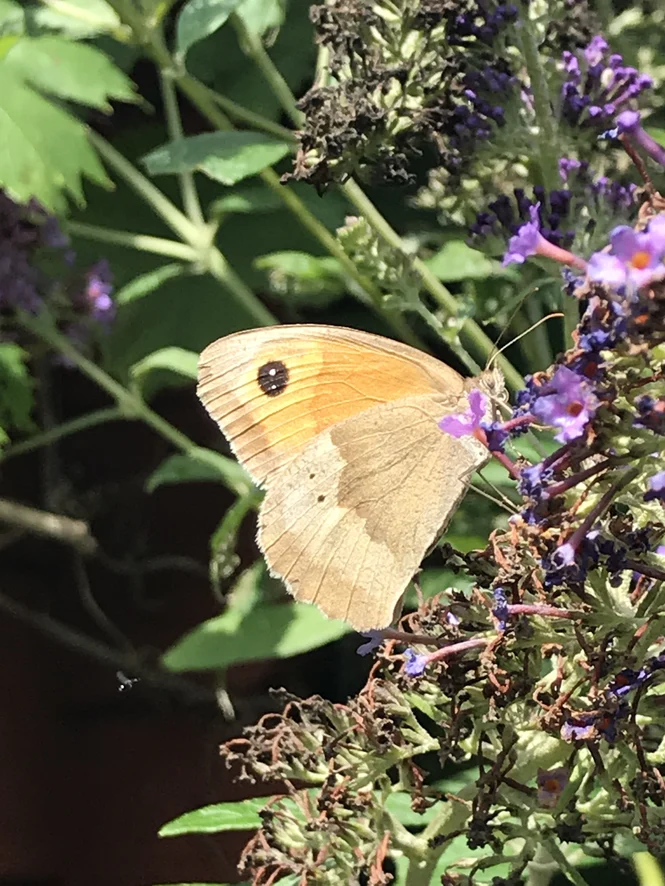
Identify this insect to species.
Maniola jurtina
